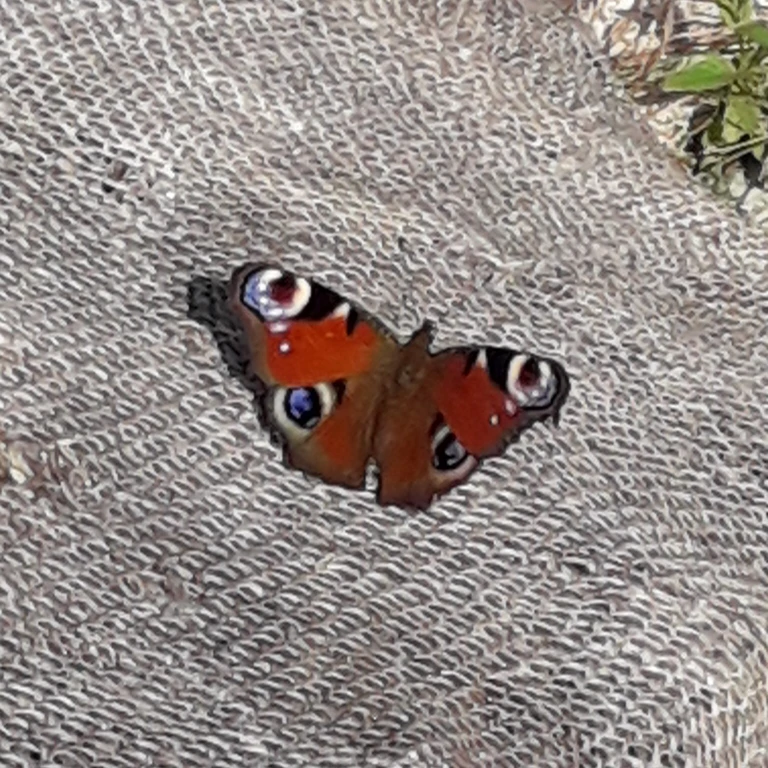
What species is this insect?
Aglais io
